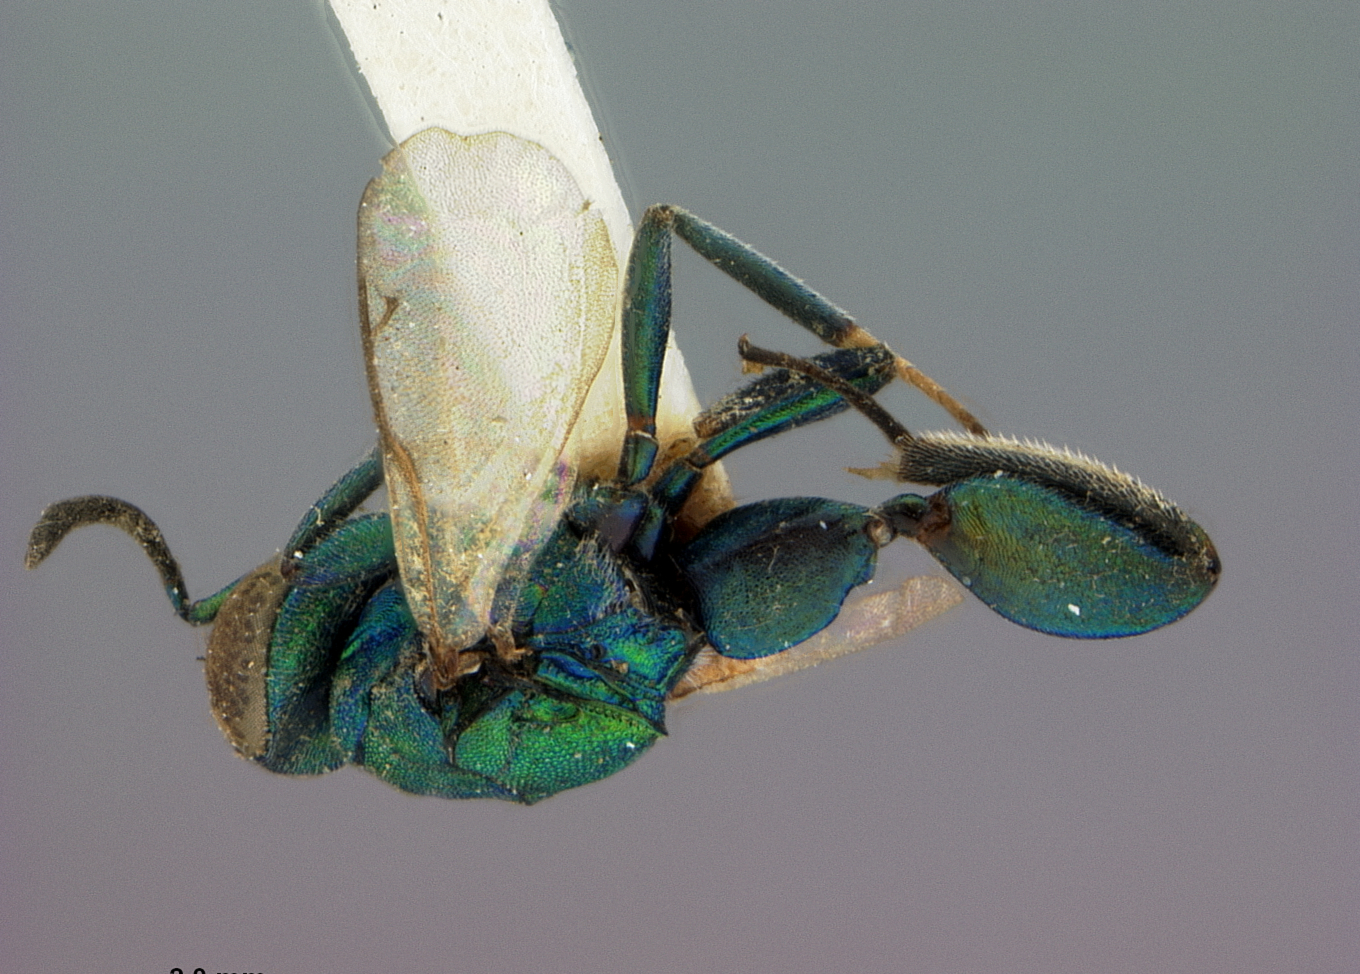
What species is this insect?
Agamerion coeruleiventris
